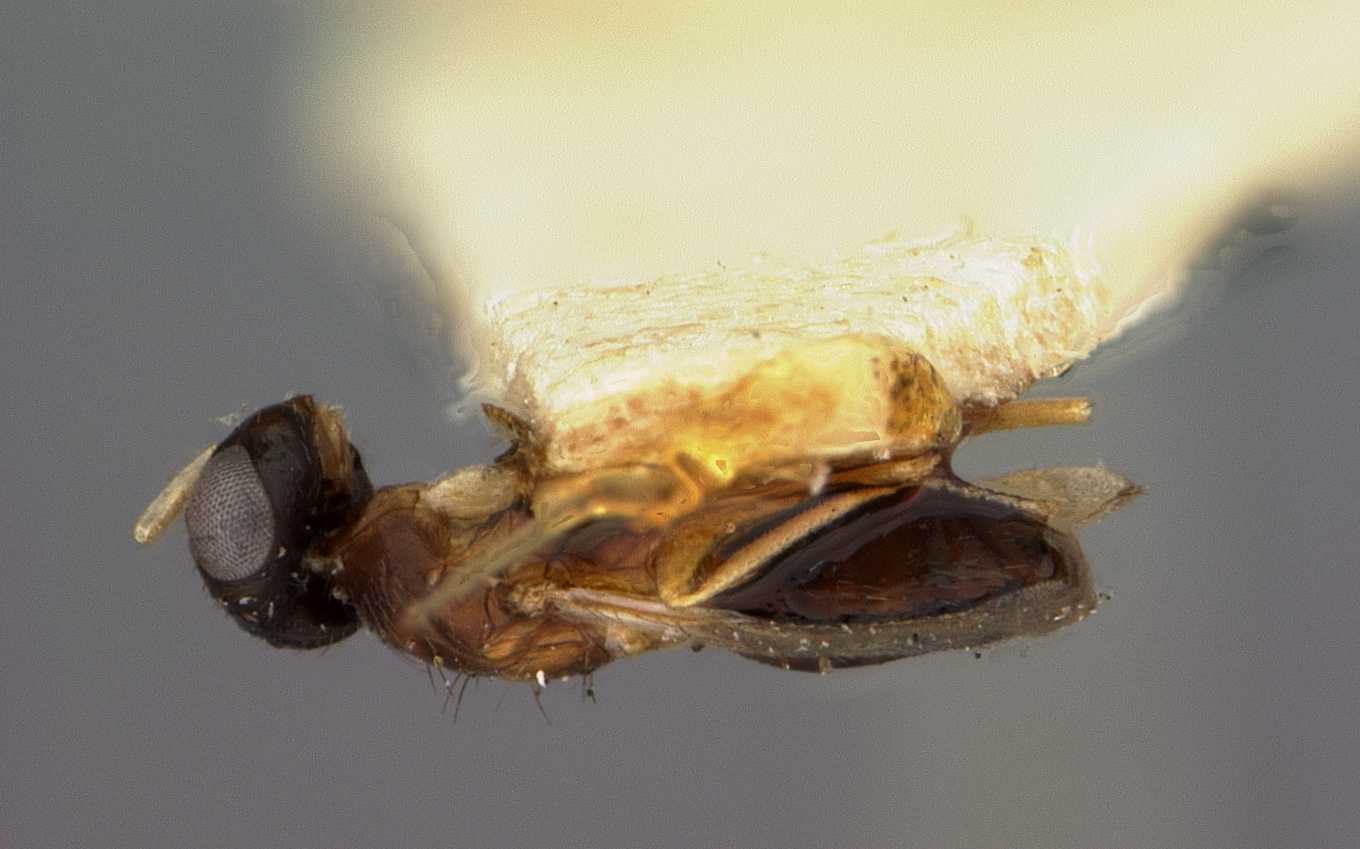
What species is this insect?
Miotropis clisiocampae
